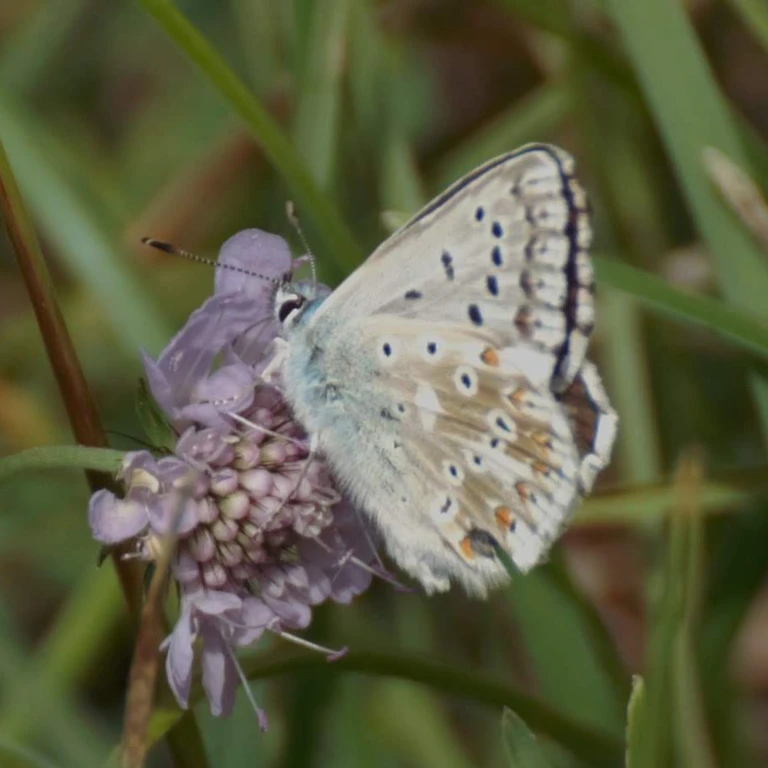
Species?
Lysandra coridon
